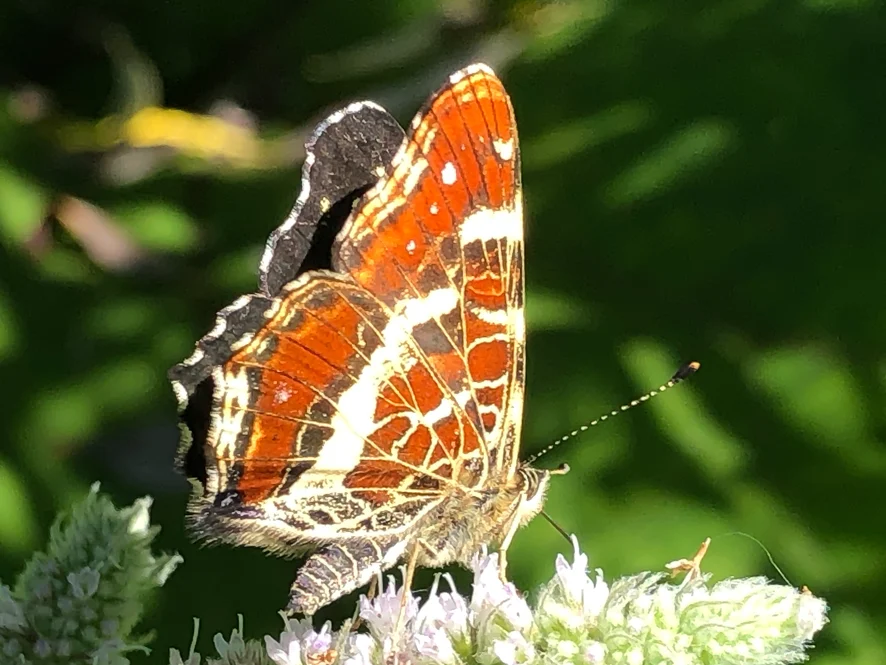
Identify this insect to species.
Araschnia levana
